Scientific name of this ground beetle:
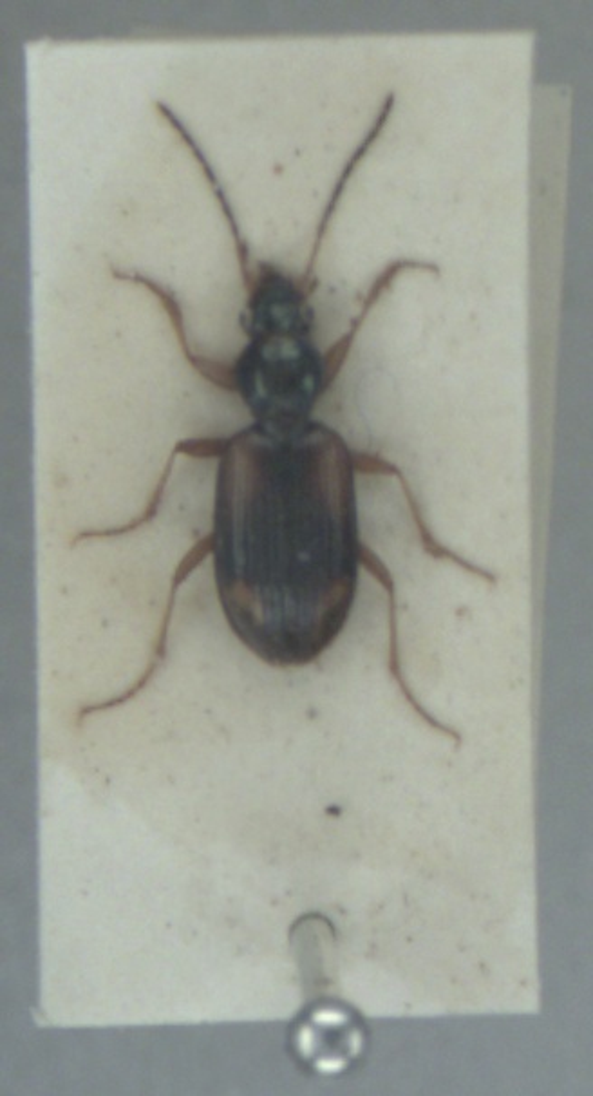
Bembidion fluviatile
